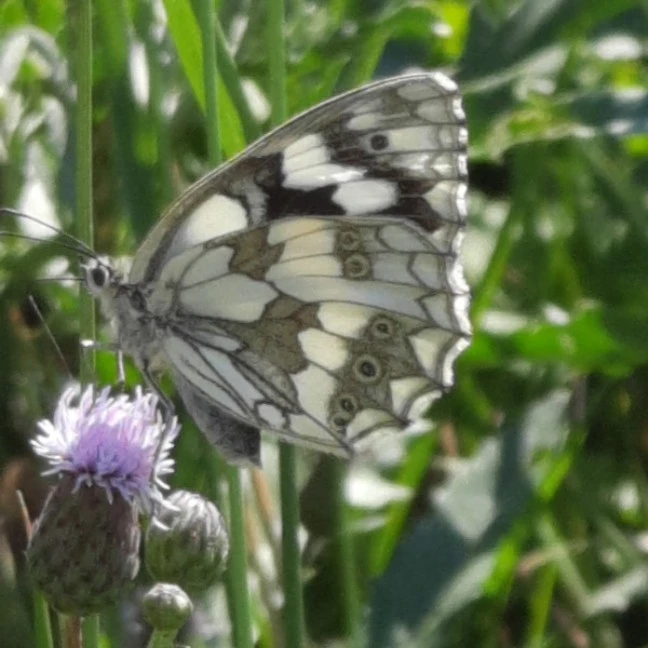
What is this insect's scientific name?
Melanargia galathea
